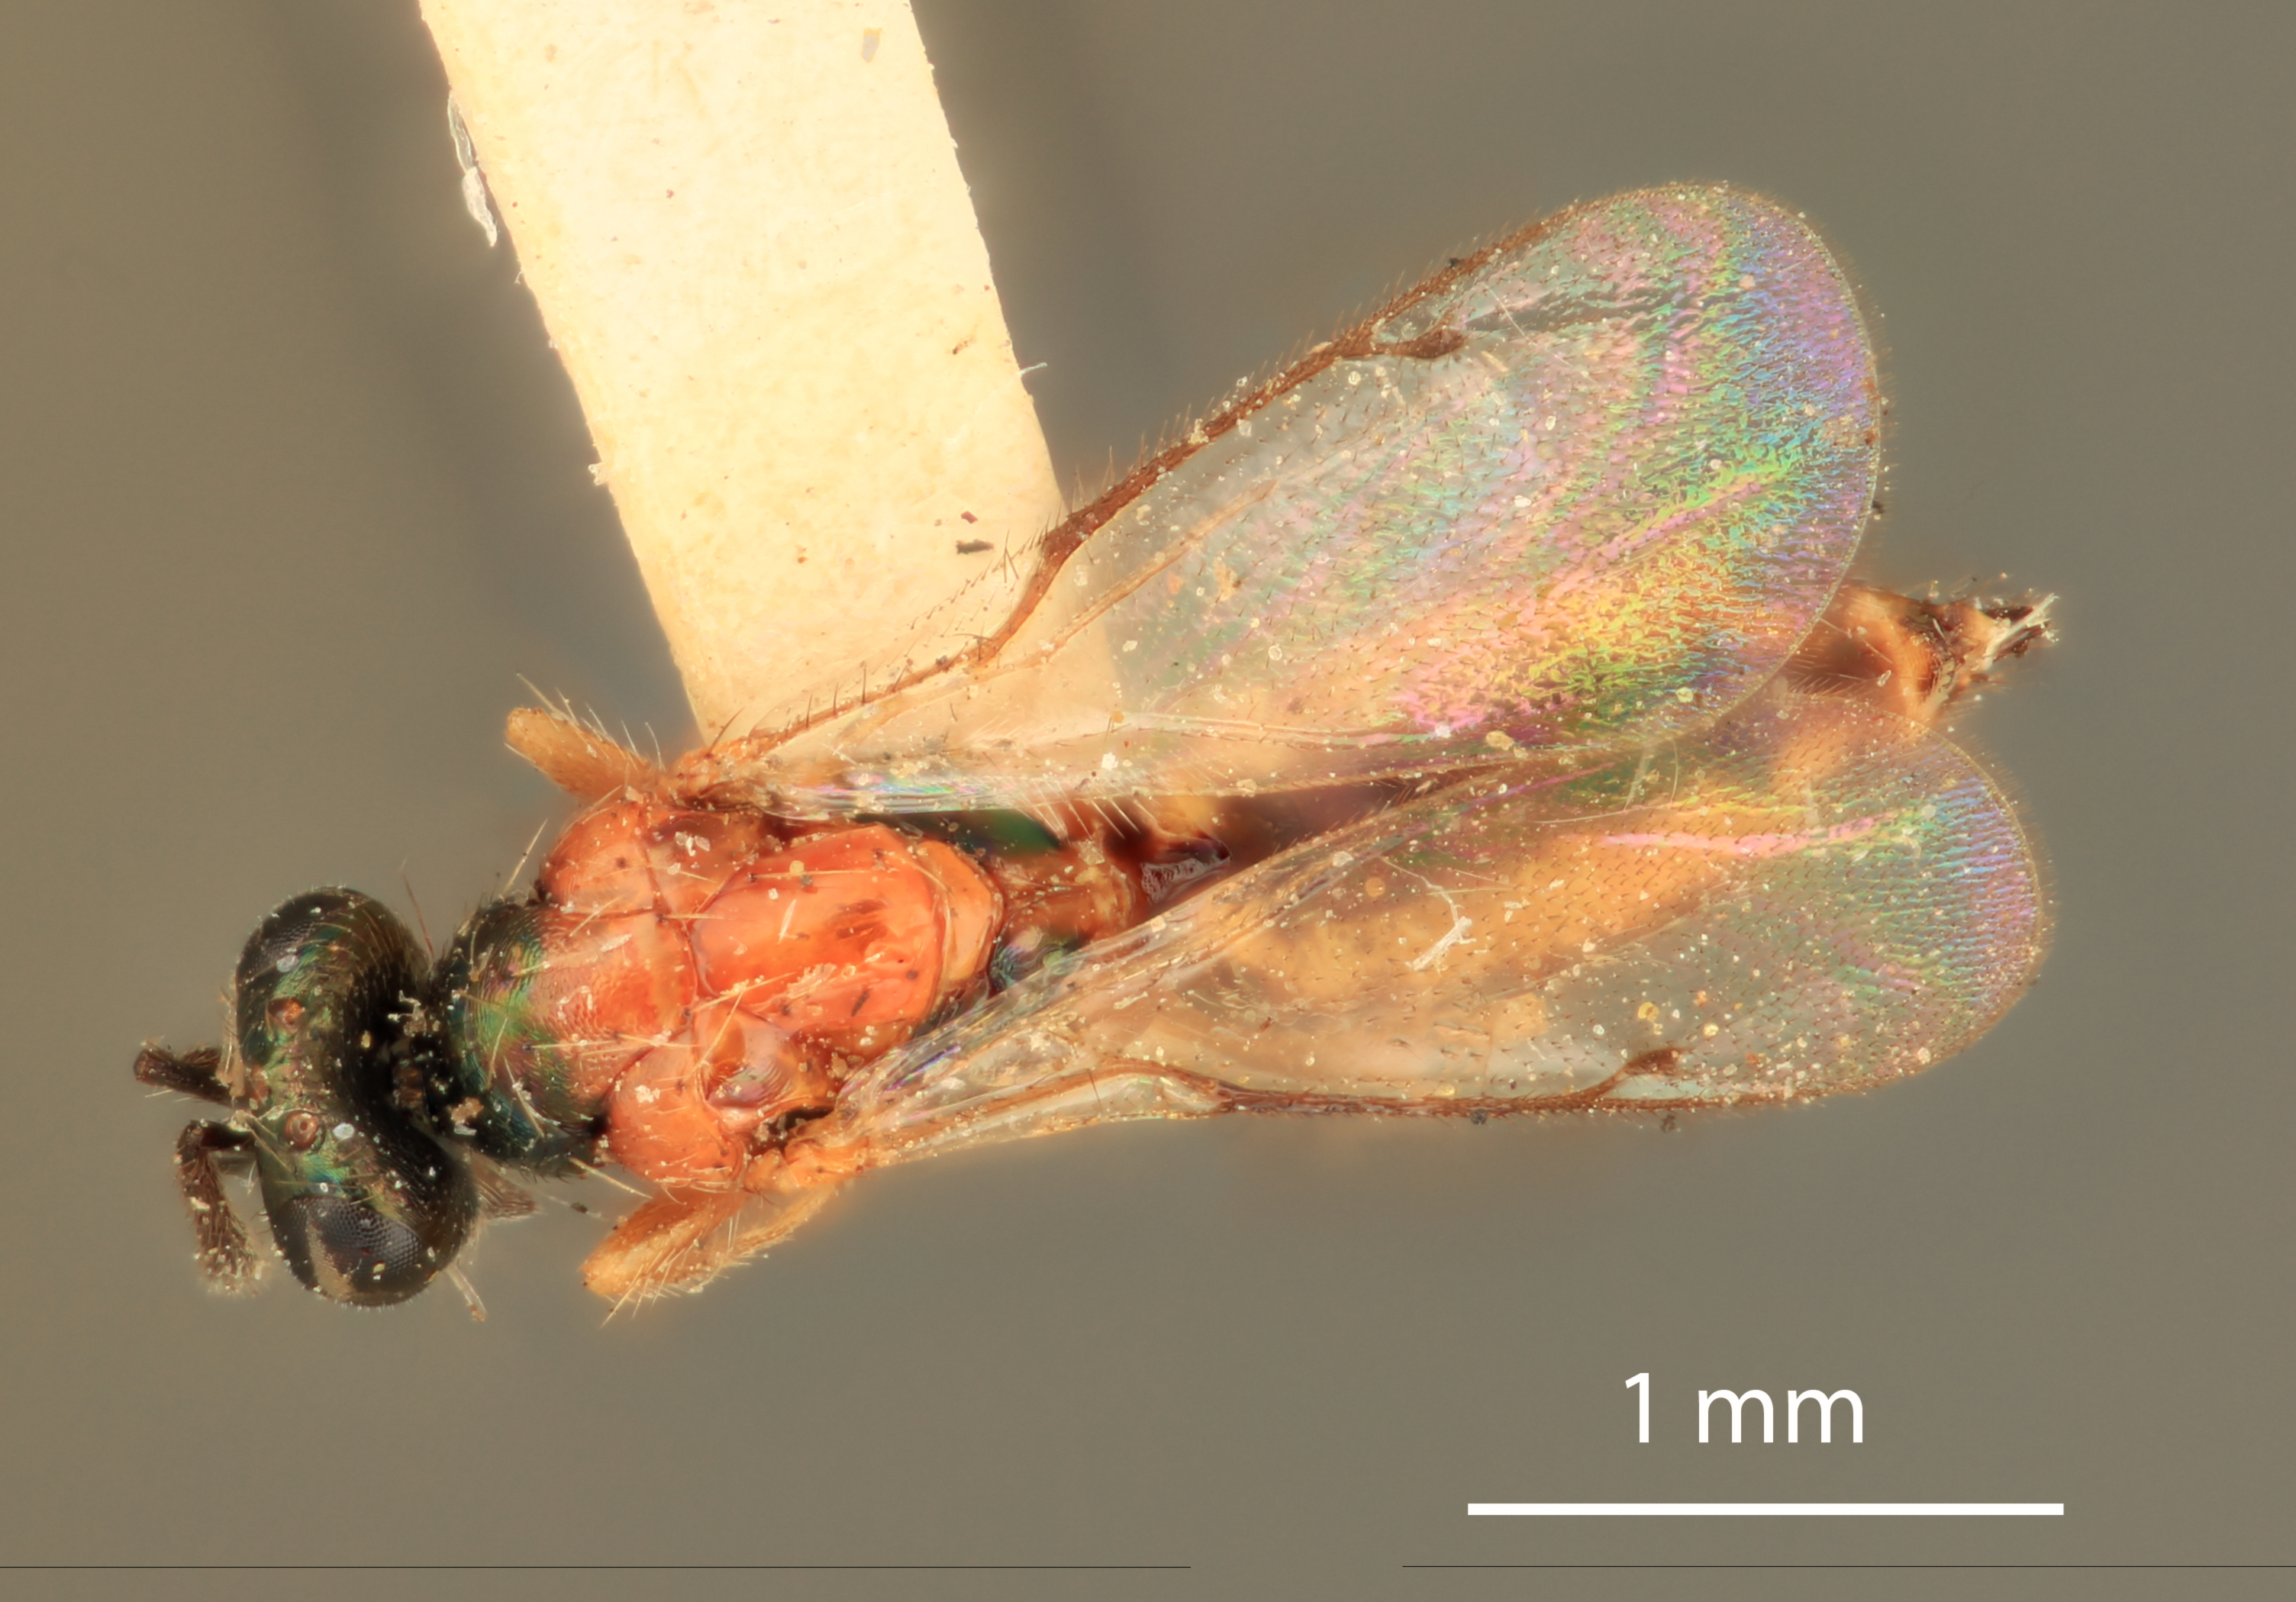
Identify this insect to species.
Sympiesomorphellus californicus
